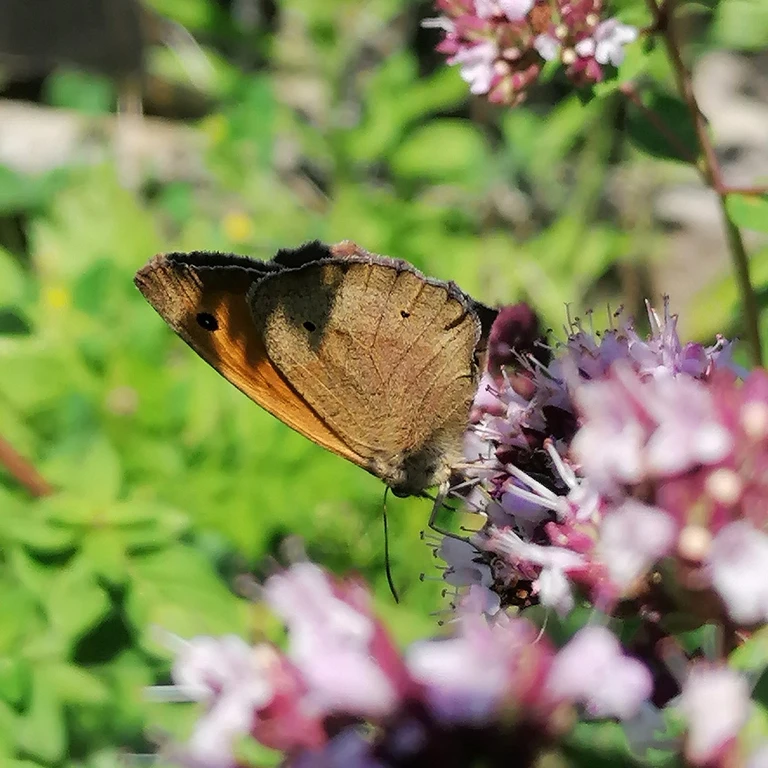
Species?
Maniola jurtina
